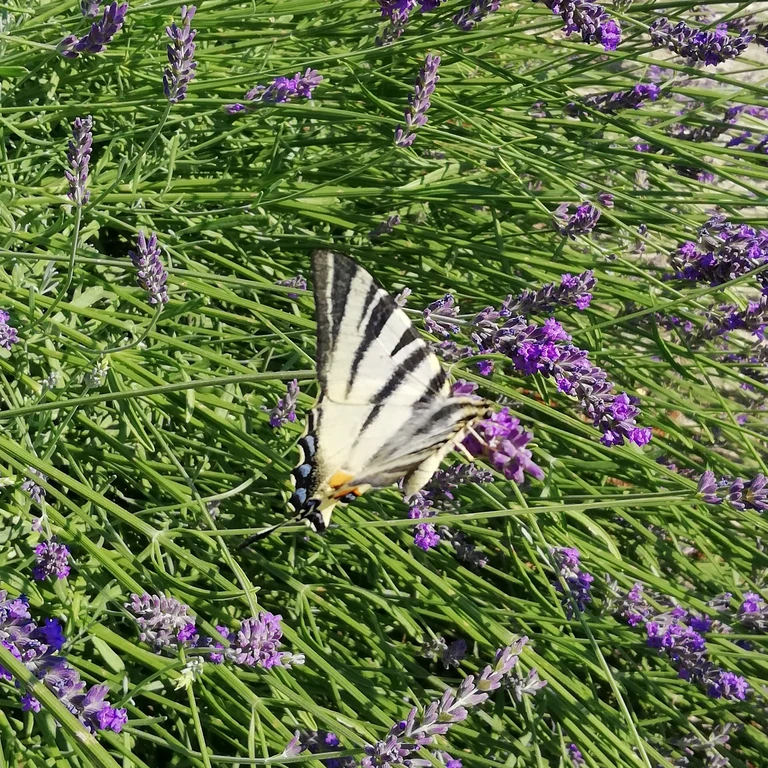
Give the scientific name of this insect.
Iphiclides podalirius
